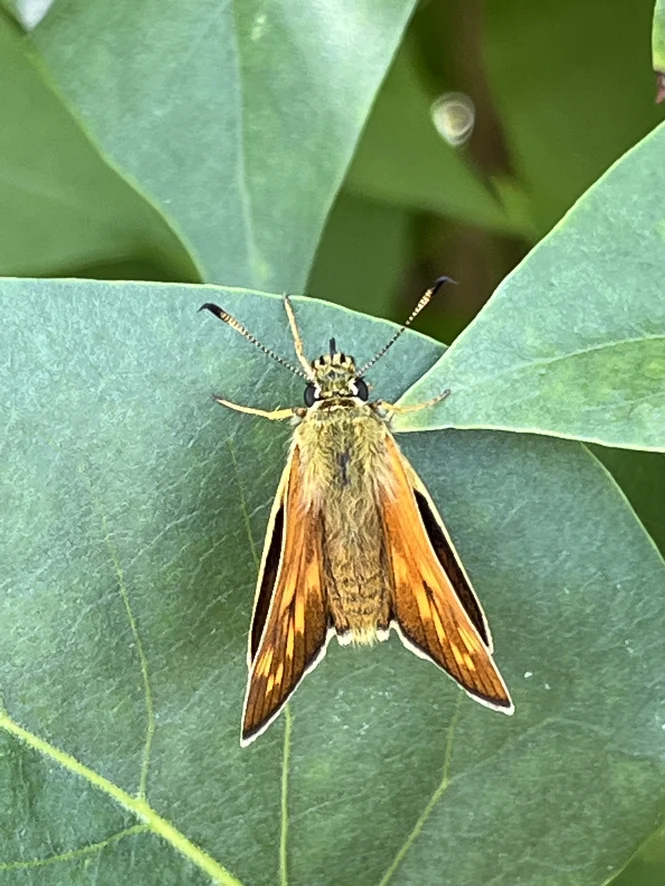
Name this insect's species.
Ochlodes sylvanus (also Ochlodes venata)
